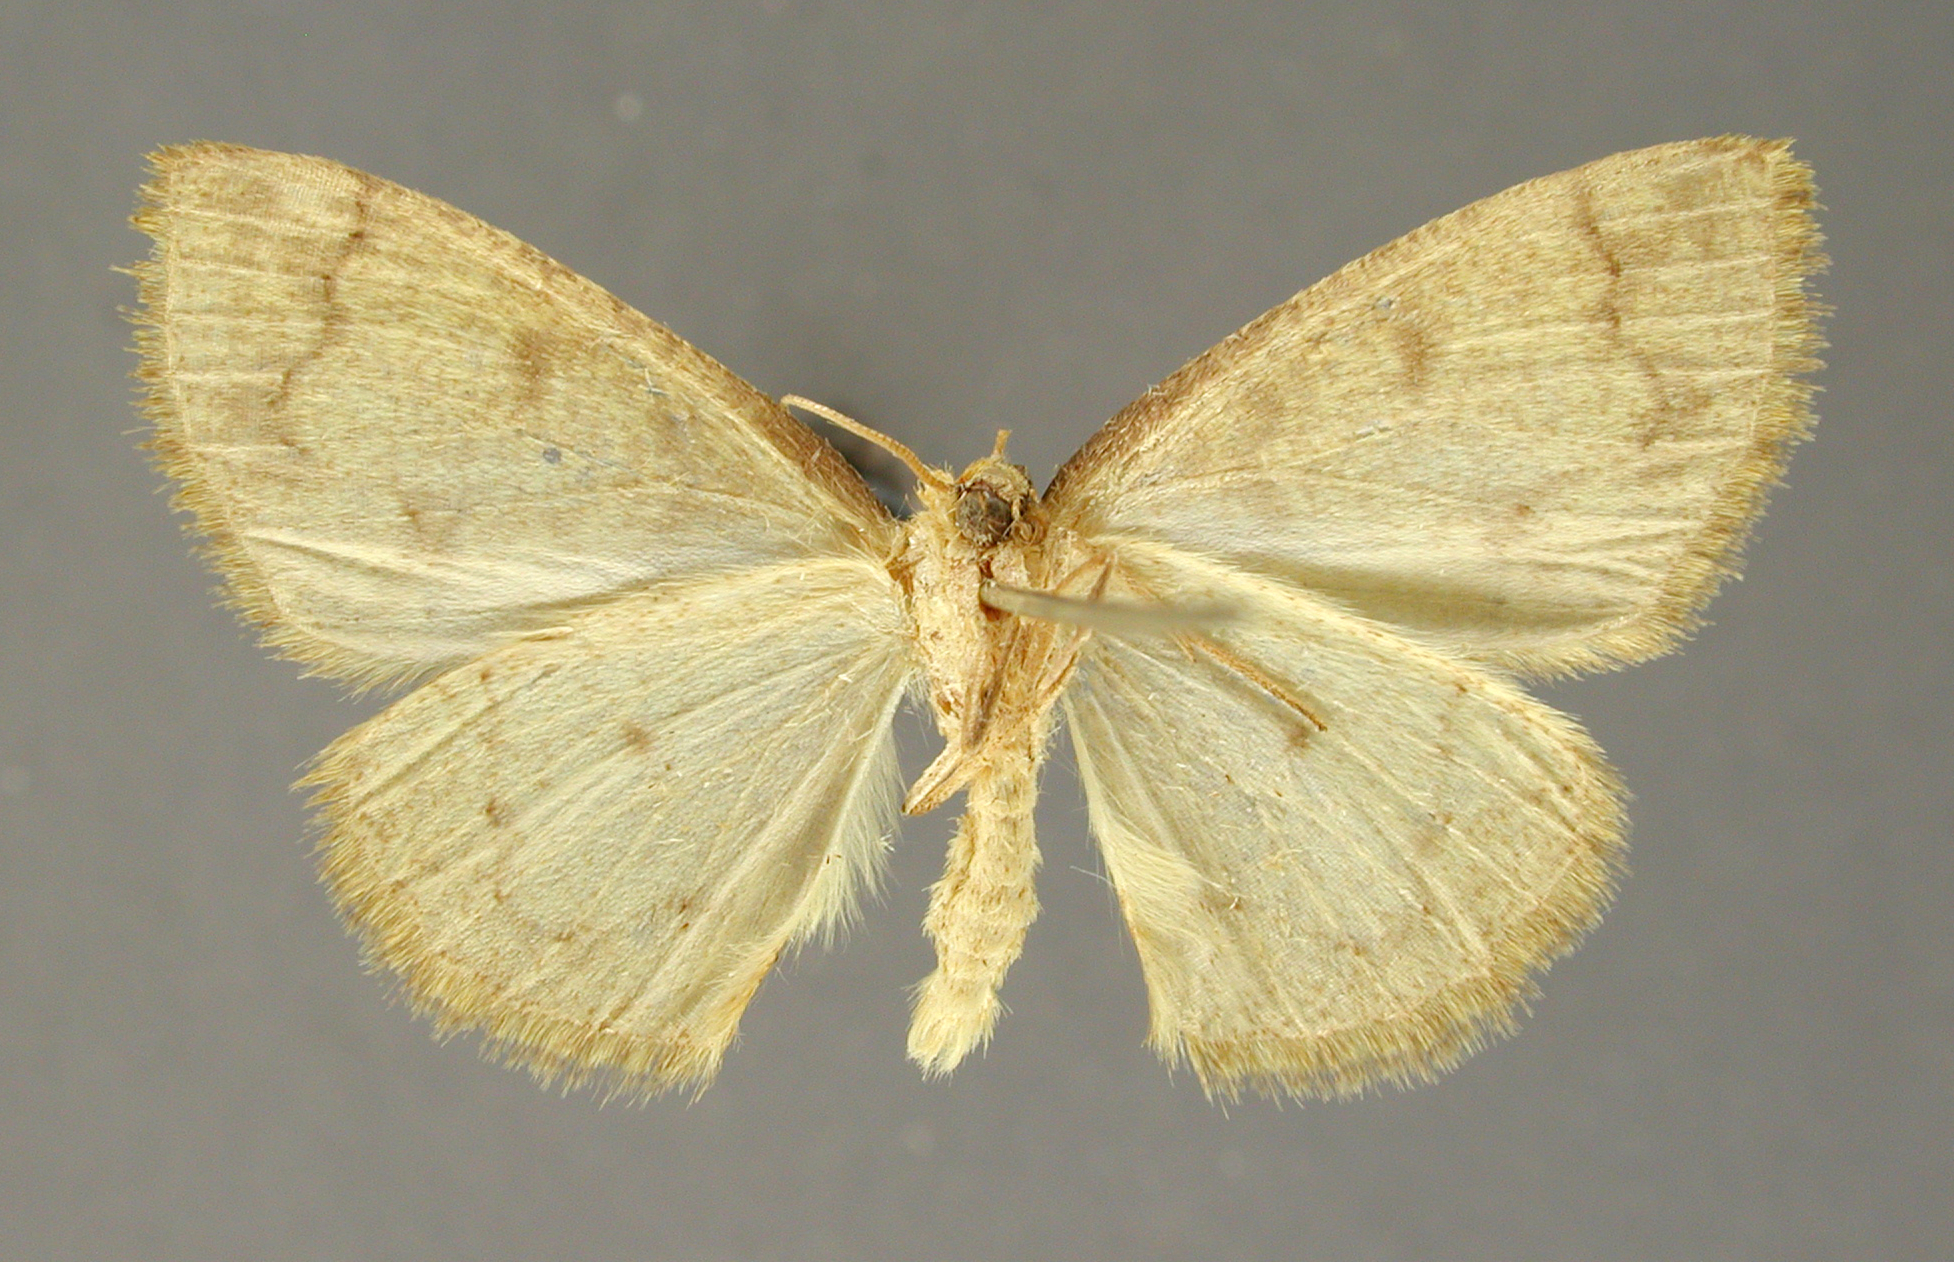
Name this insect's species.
Spododes fiamina
